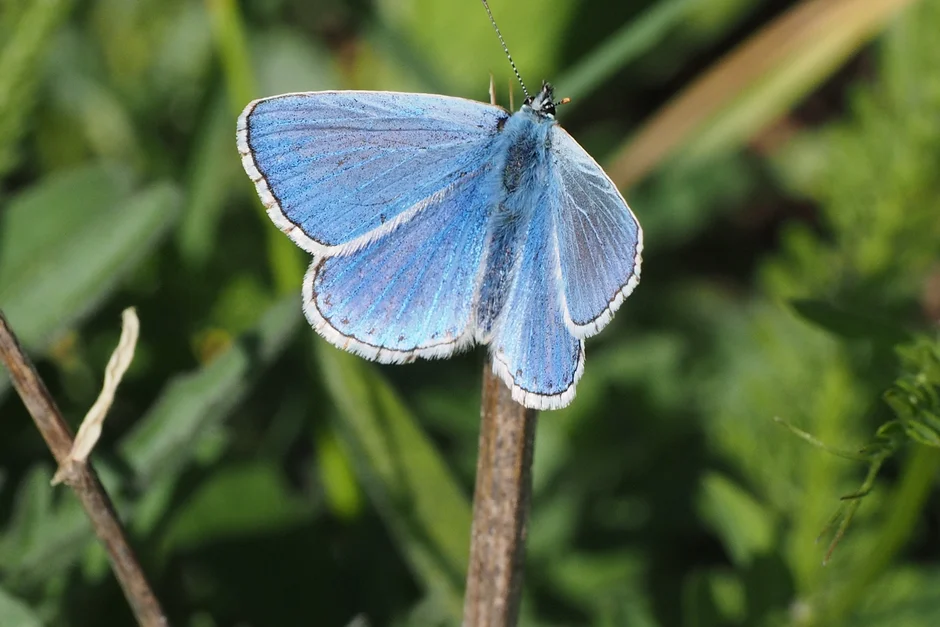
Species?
Lysandra bellargus
